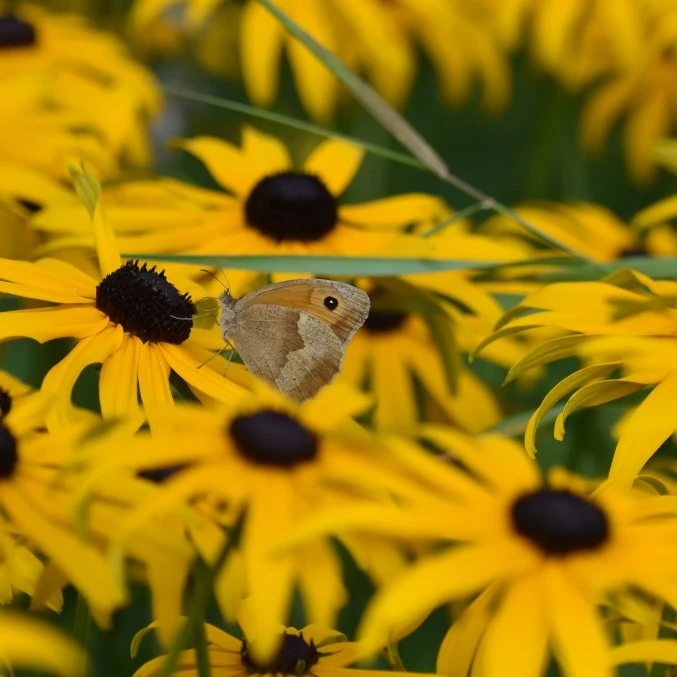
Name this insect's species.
Maniola jurtina
